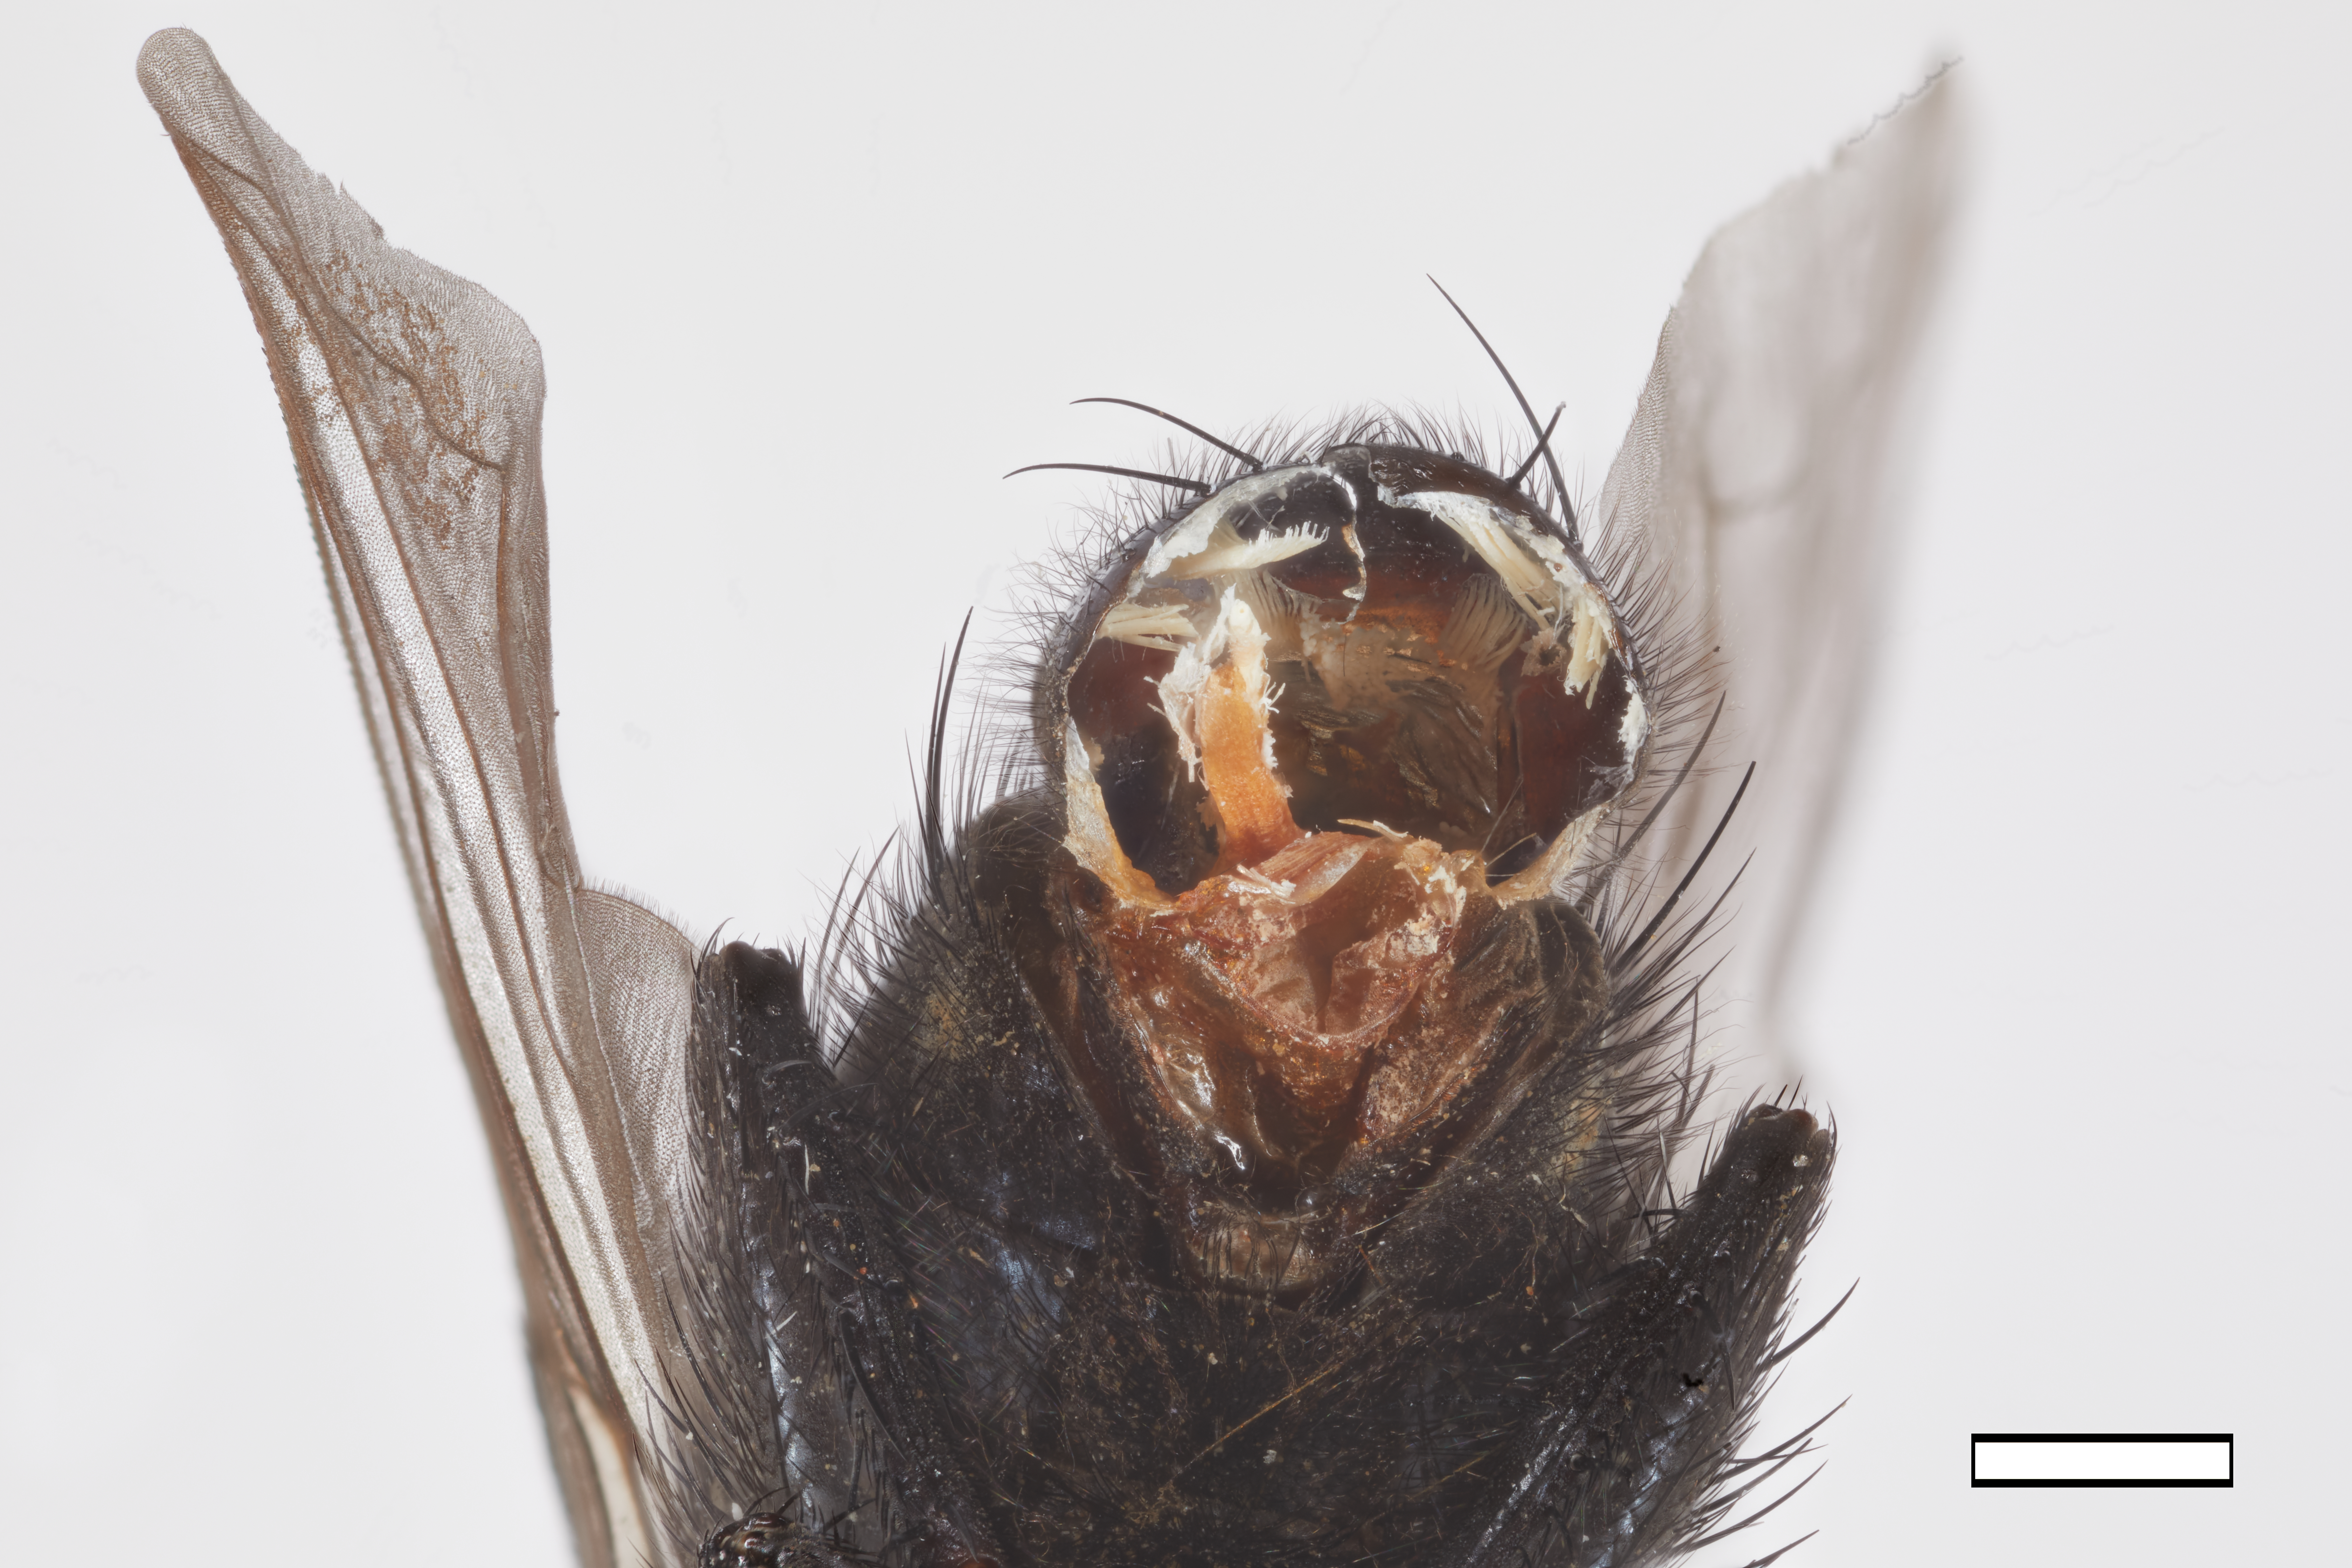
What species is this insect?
Chapiniola impressa
